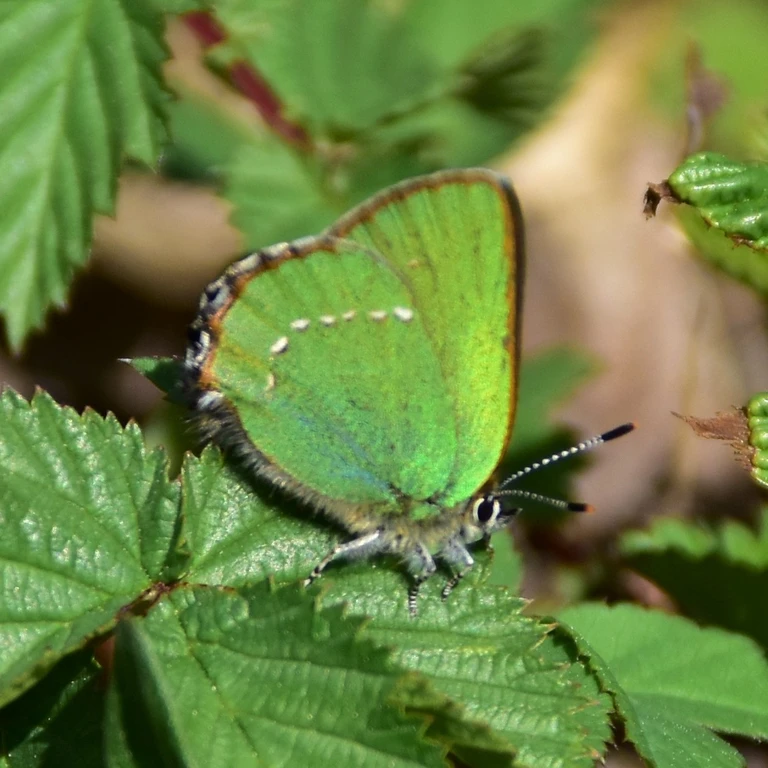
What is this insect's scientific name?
Callophrys rubi
